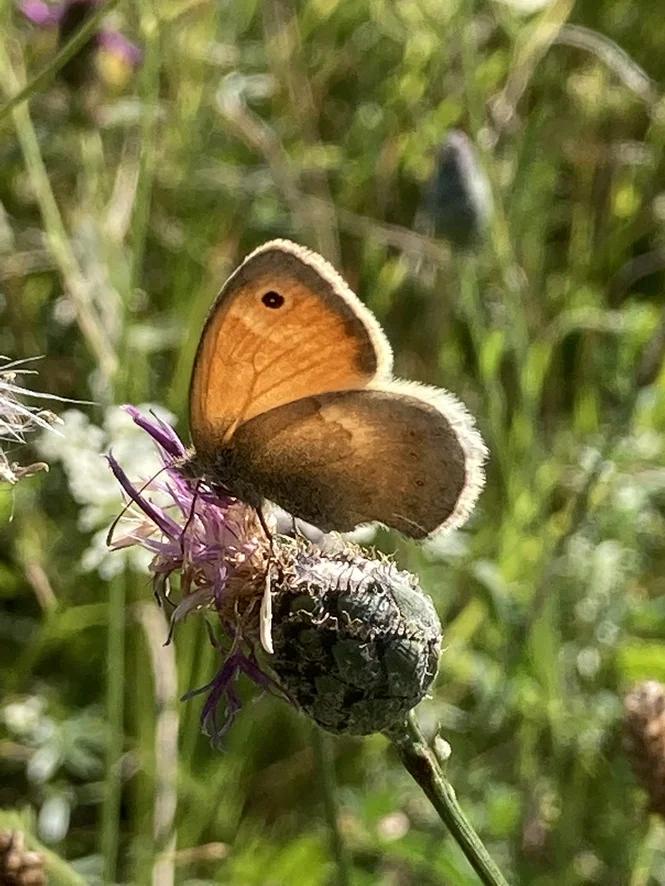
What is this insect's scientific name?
Coenonympha pamphilus
